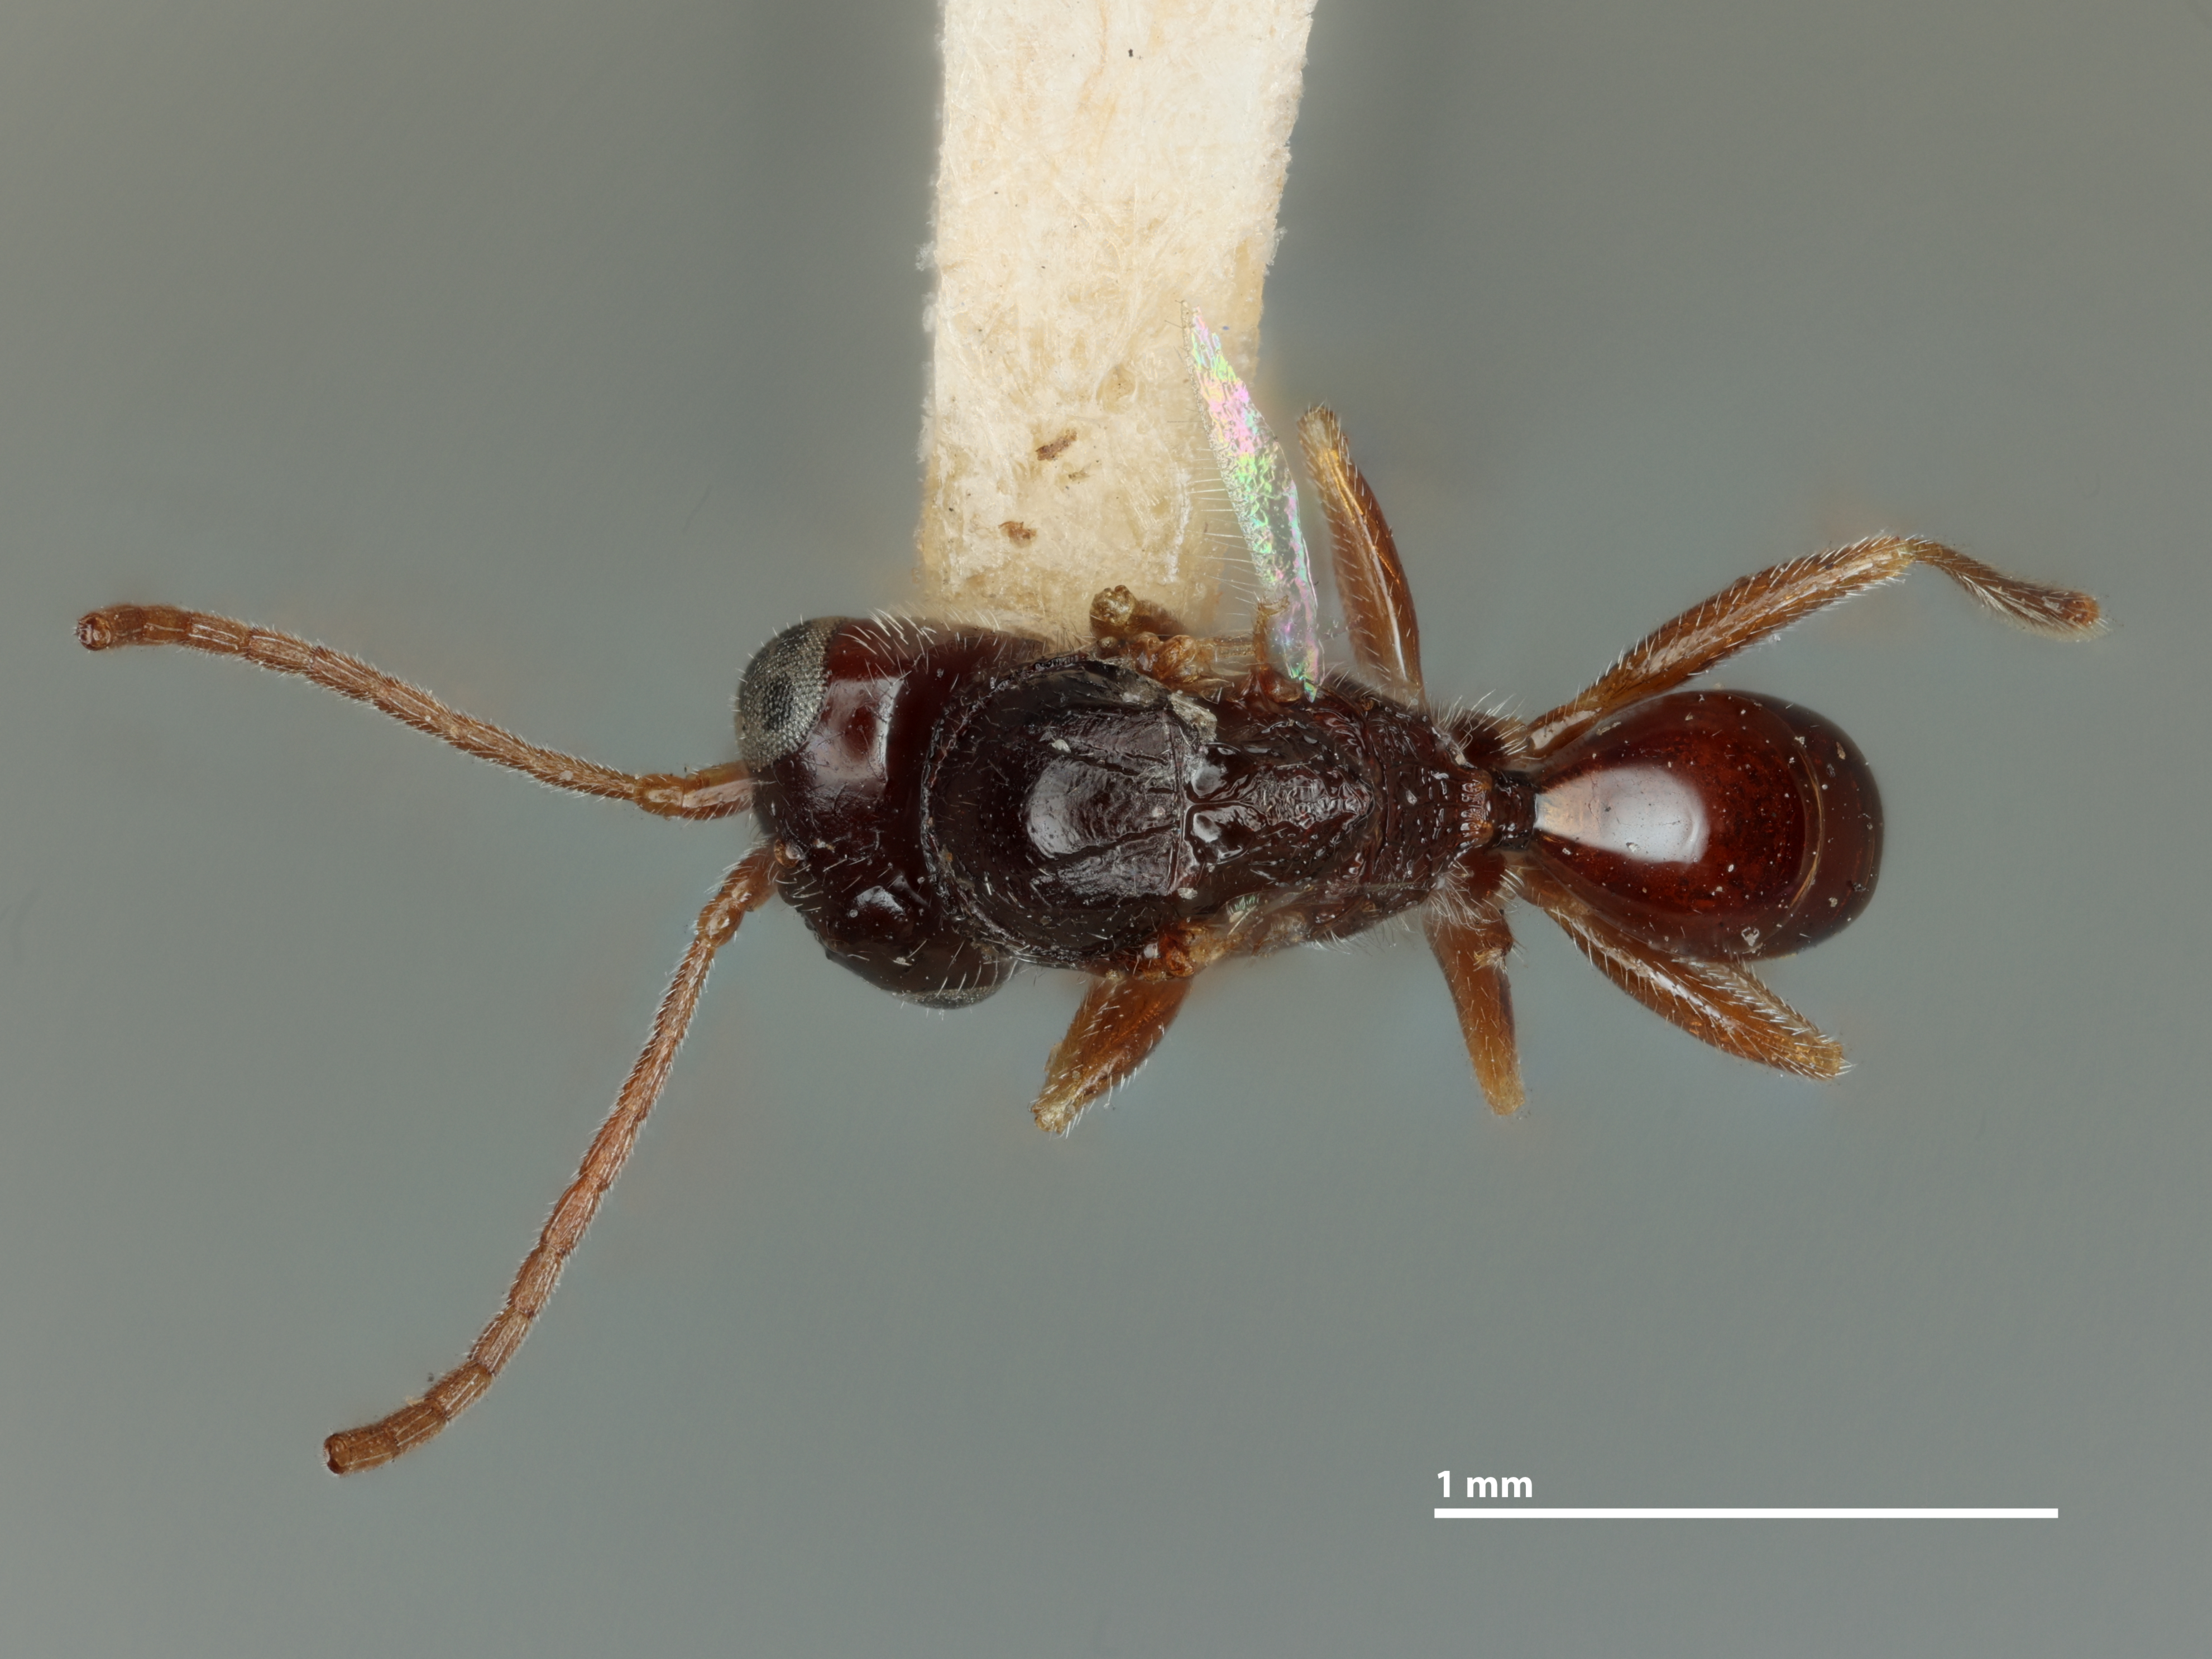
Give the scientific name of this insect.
Aegilips victoriae
